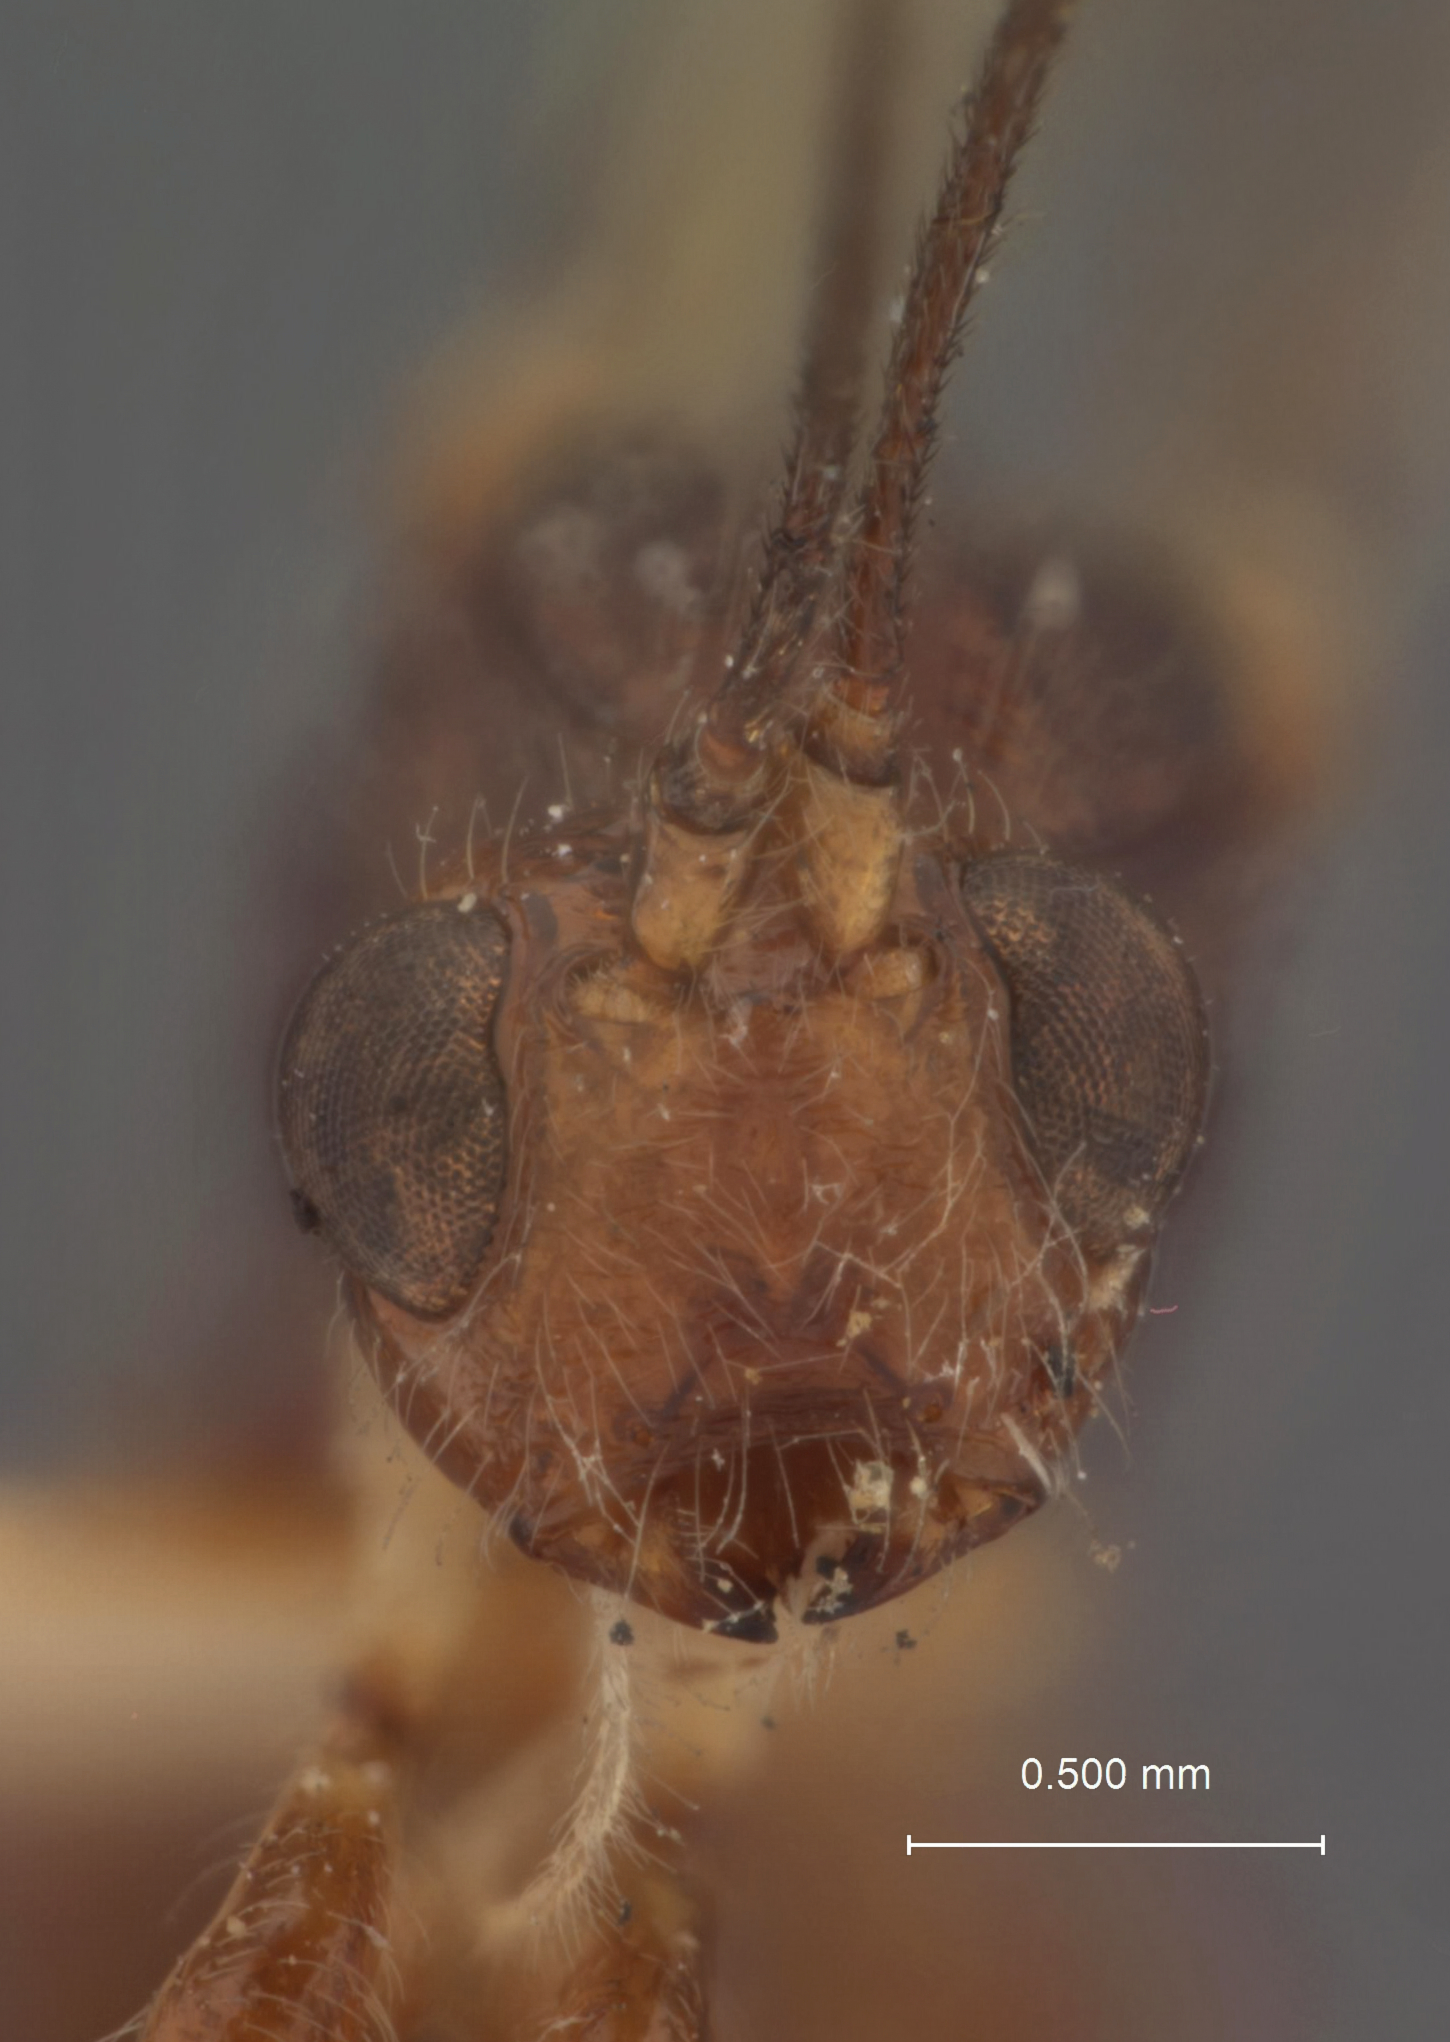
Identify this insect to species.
Spathius electes
